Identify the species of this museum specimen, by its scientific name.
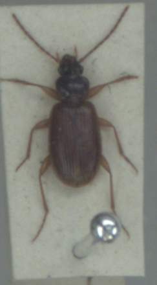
Trechus rubens
